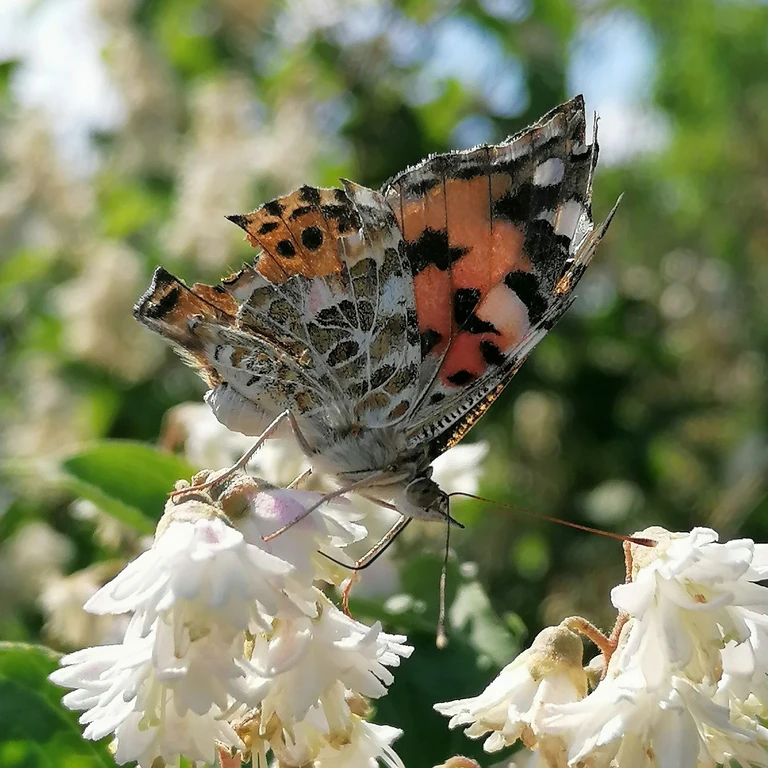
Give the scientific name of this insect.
Vanessa cardui
